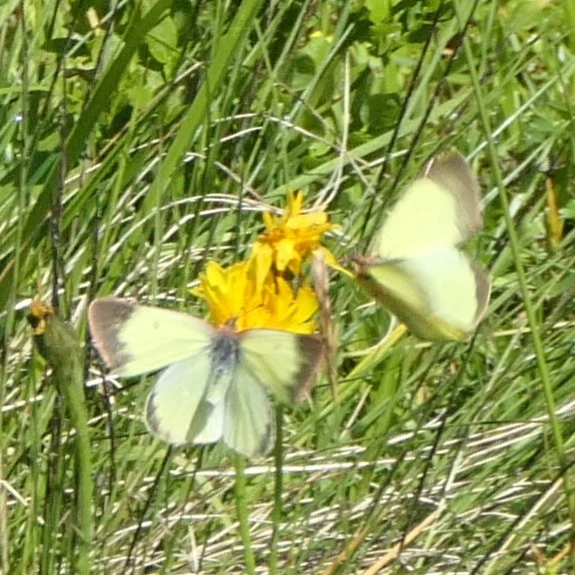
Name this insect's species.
Colias palaeno
